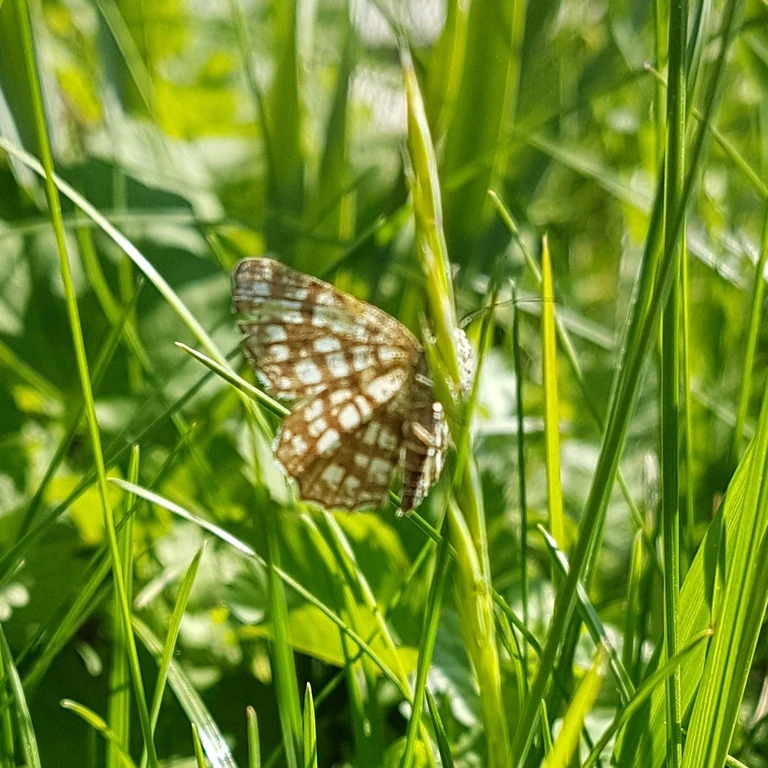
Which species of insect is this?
Chiasmia clathrata
